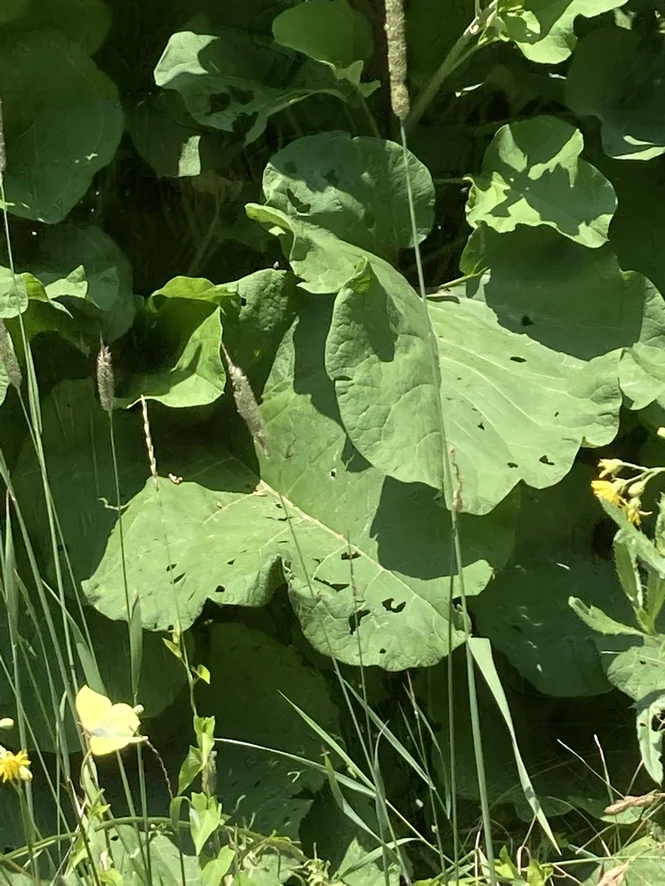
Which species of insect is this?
Gonepteryx rhamni
